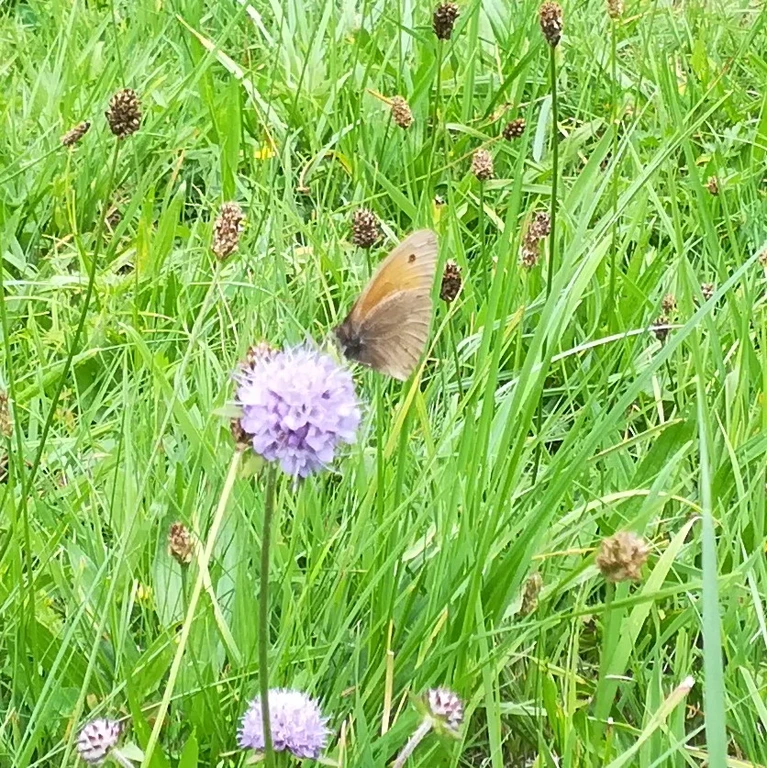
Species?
Maniola jurtina
